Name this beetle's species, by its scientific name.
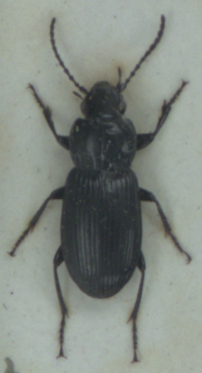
Pterostichus nigrita
